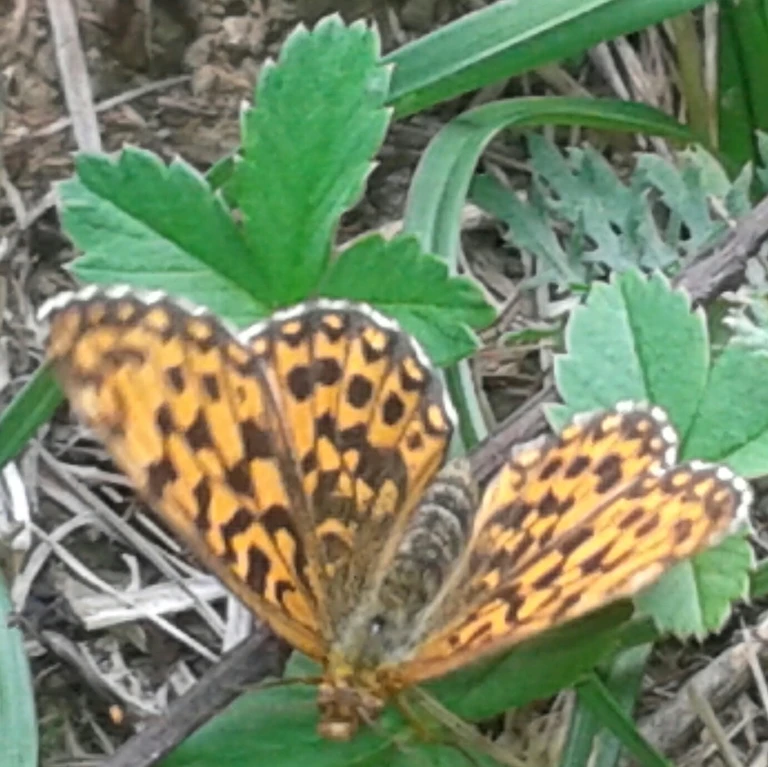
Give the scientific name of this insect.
Boloria dia
